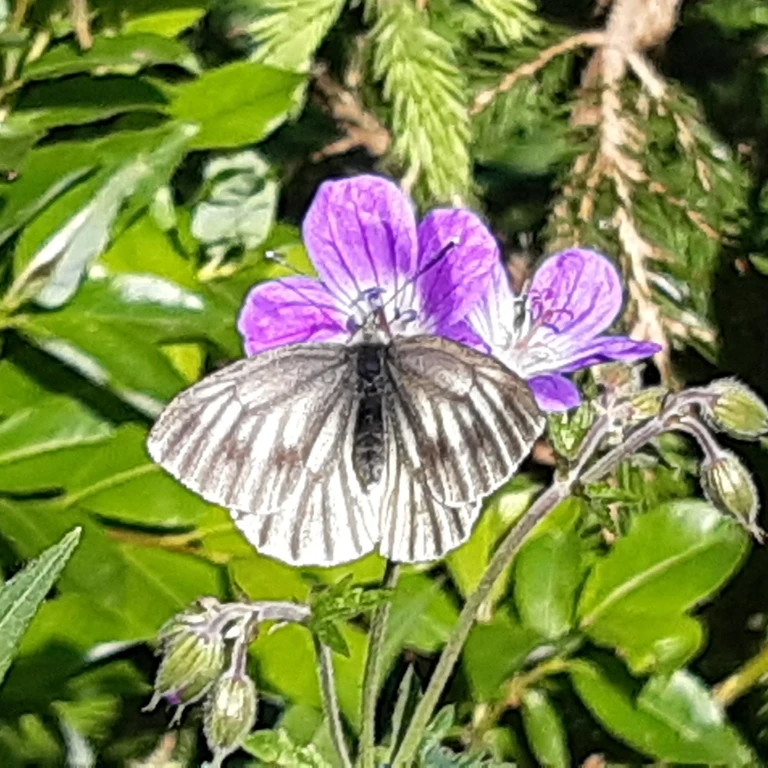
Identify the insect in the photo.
Pieris bryoniae
